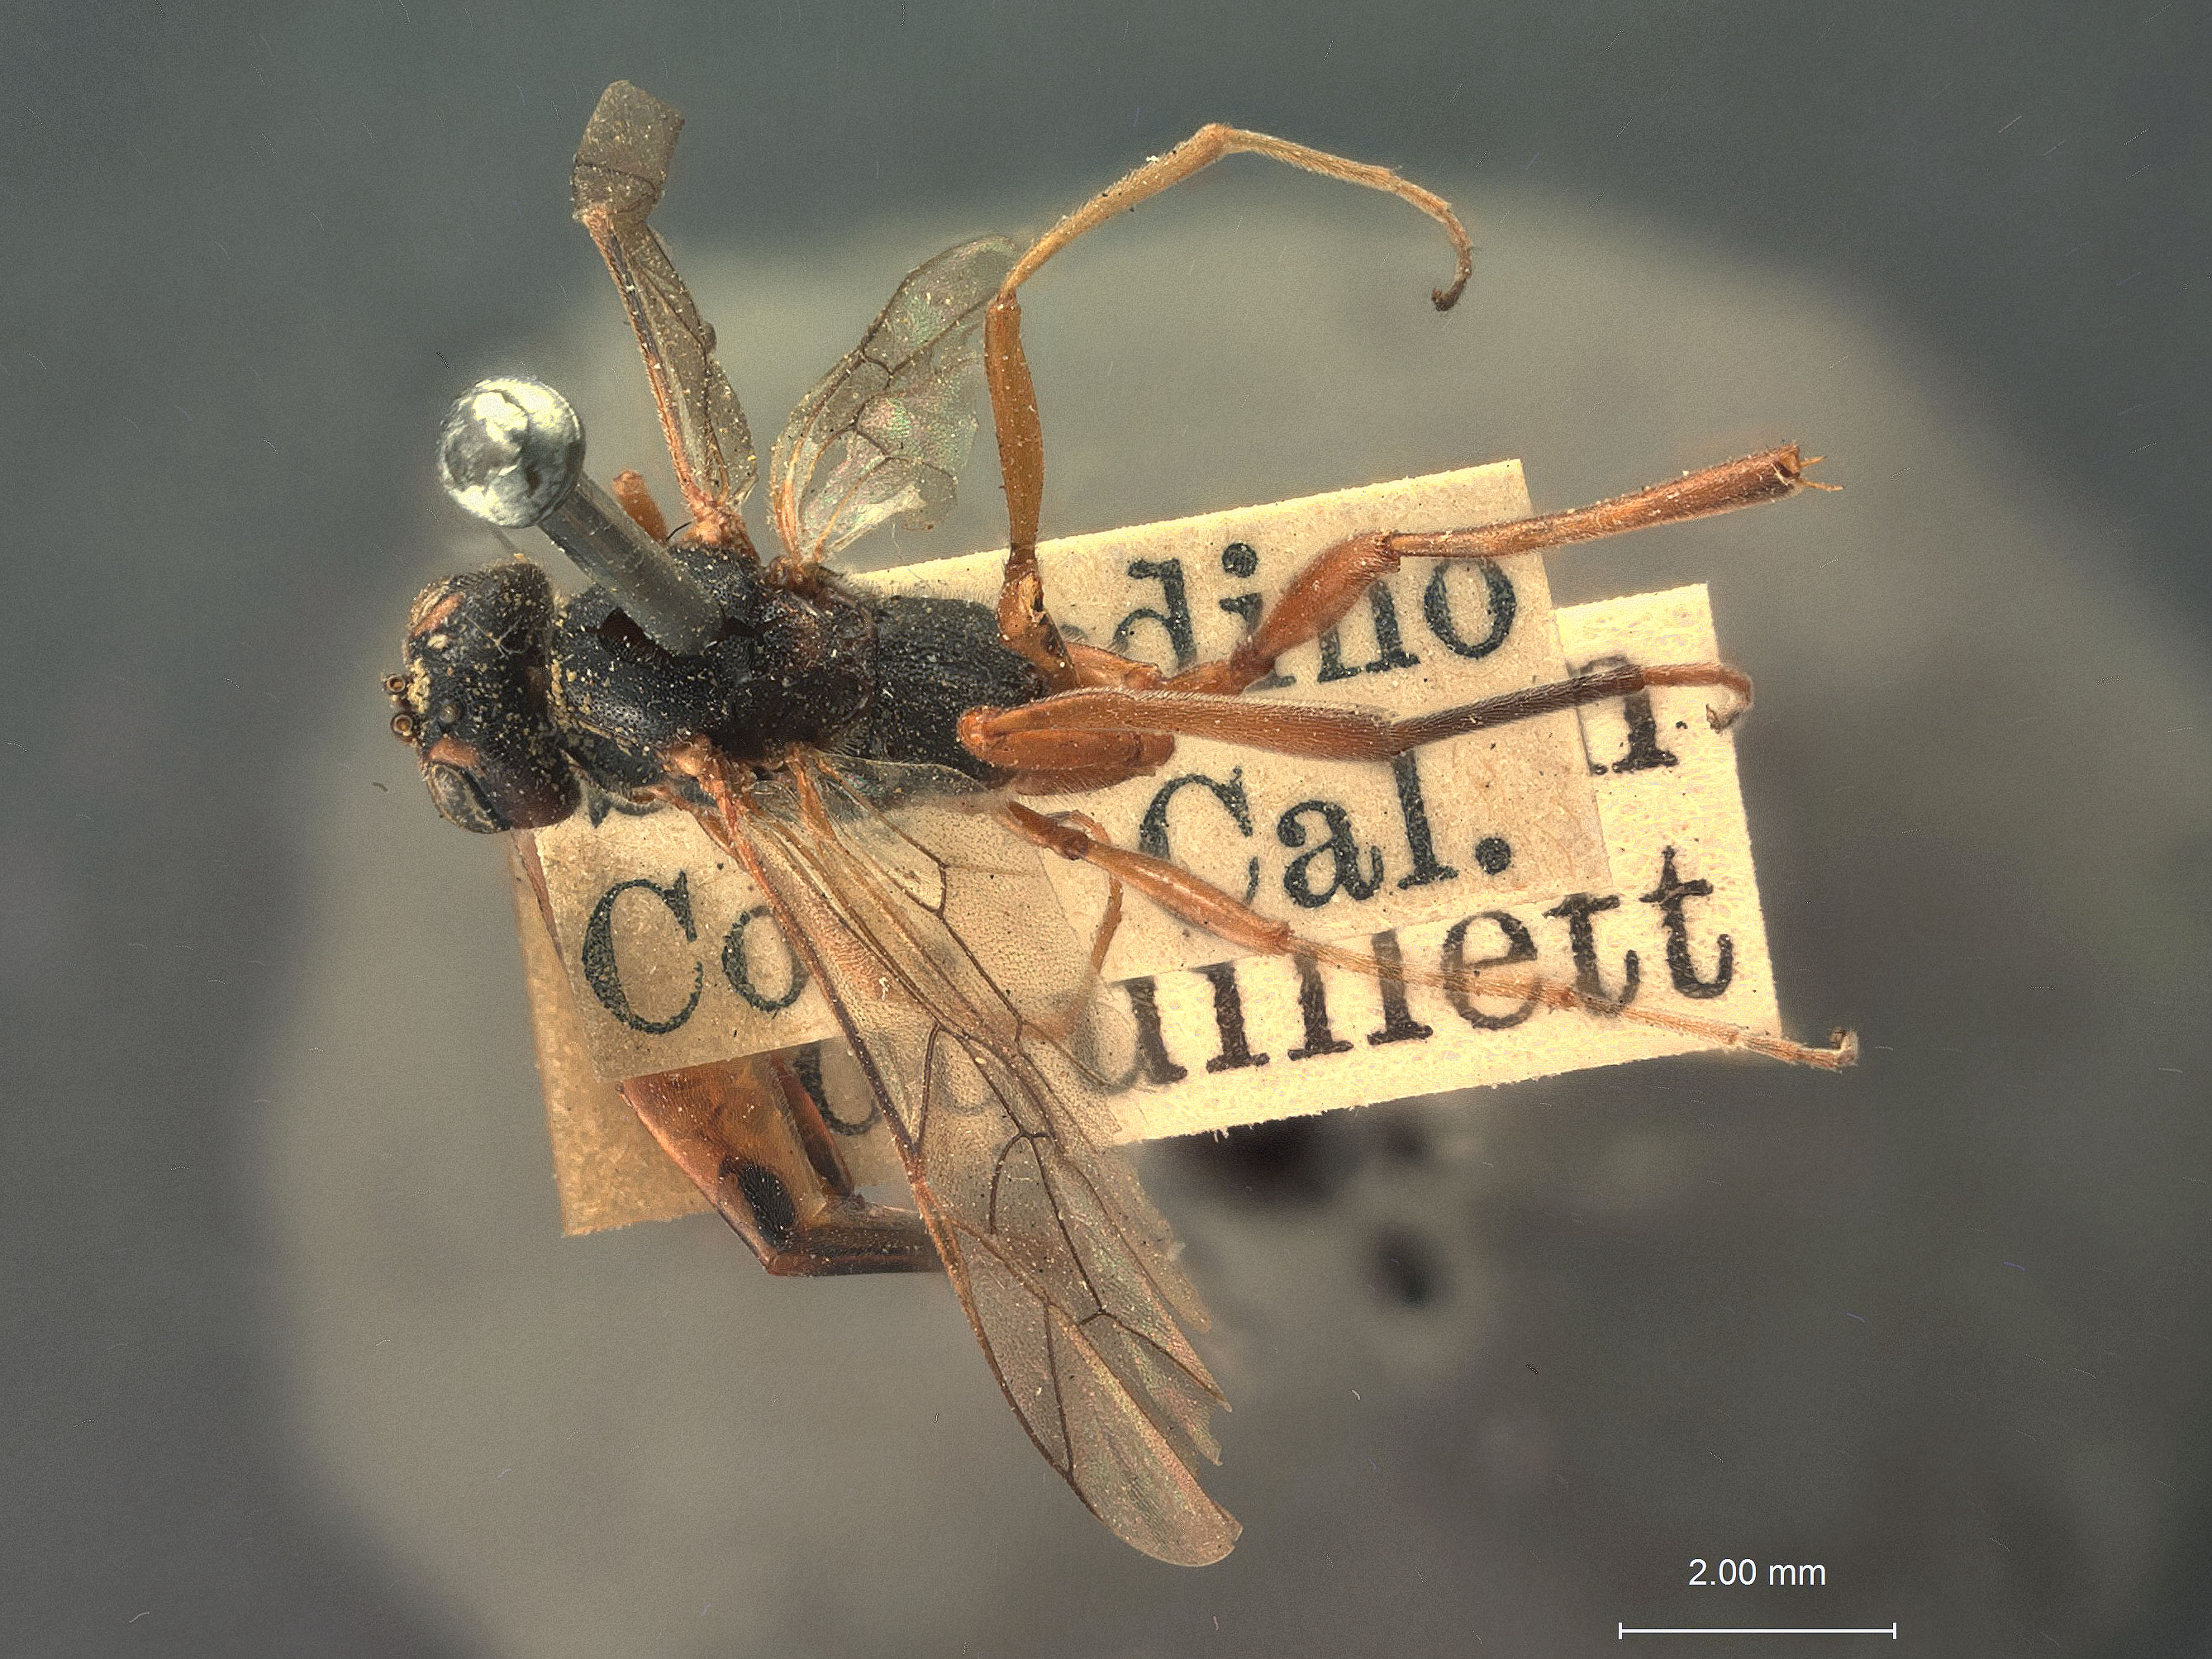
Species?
Metoa lata
